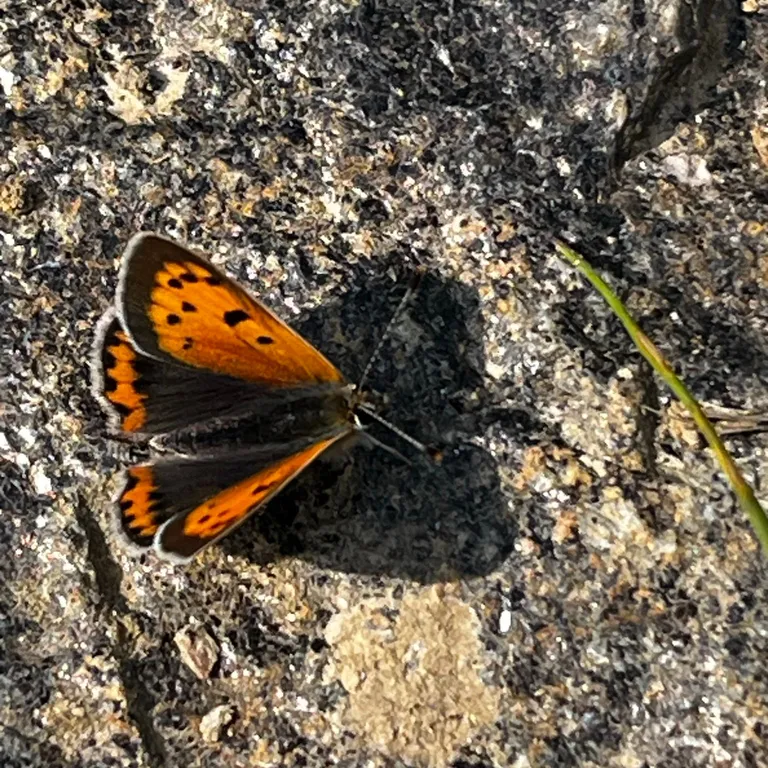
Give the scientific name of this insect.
Lycaena phlaeas
